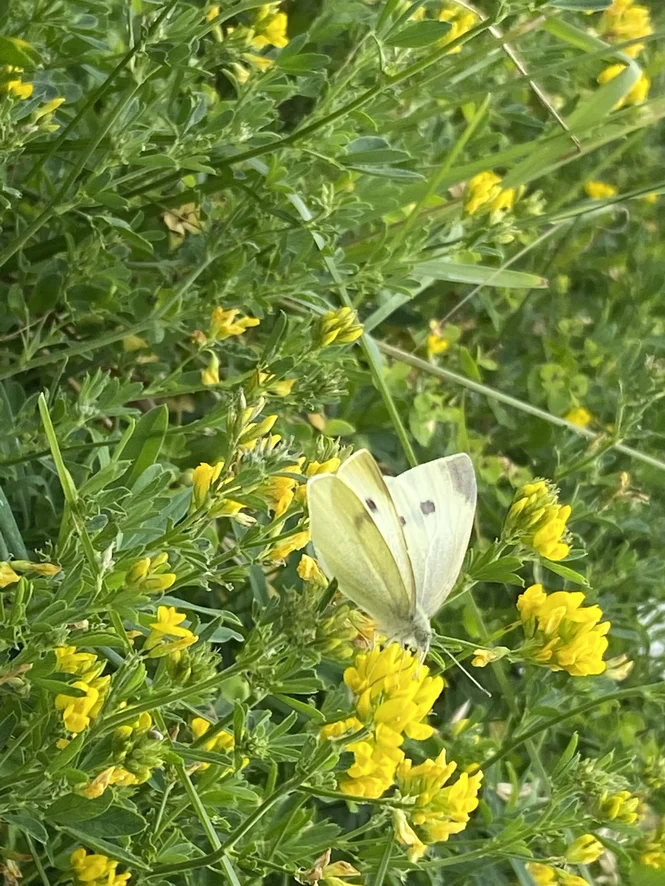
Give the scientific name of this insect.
Pieris rapae
